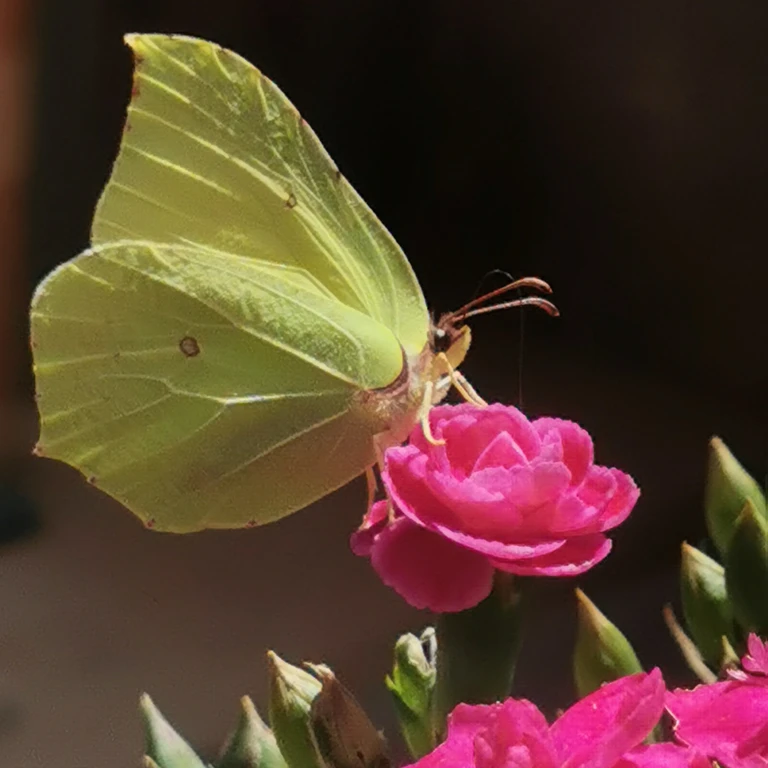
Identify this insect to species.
Gonepteryx rhamni
